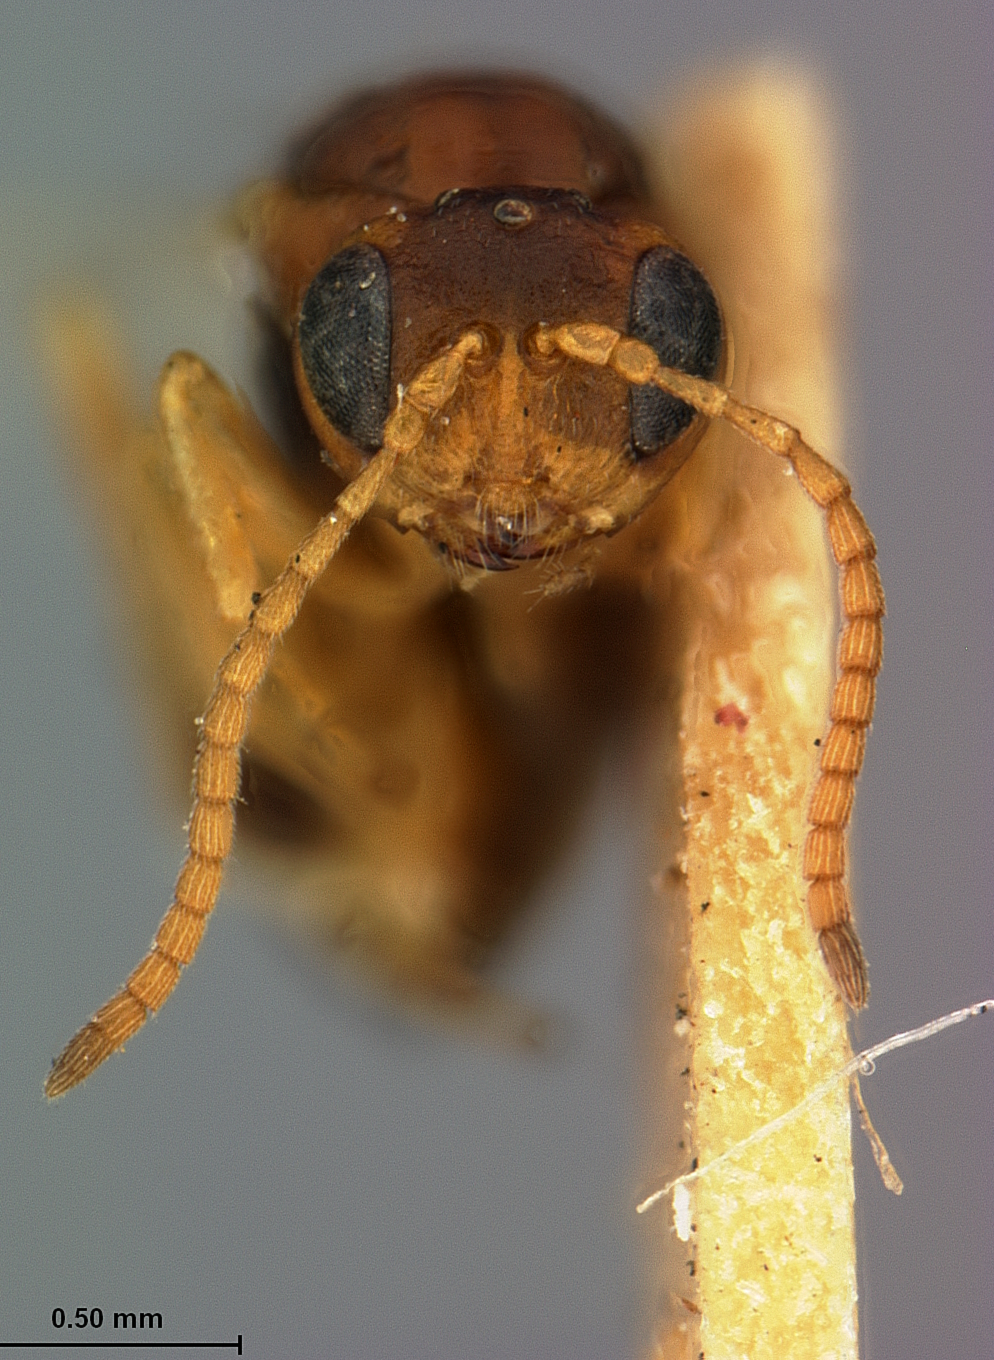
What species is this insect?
Callirhytis lapillula
